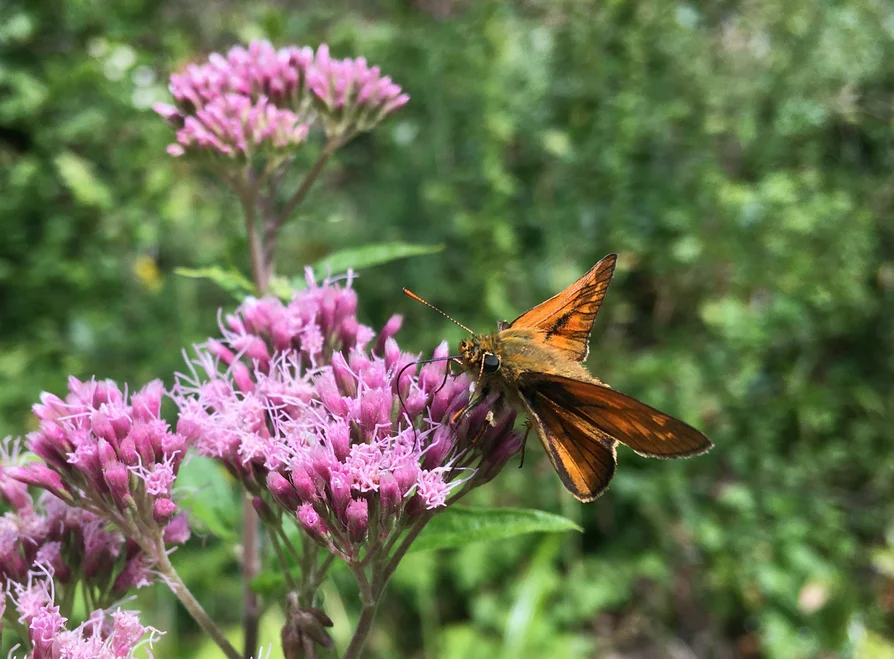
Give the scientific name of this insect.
Ochlodes sylvanus (also Ochlodes venata)
